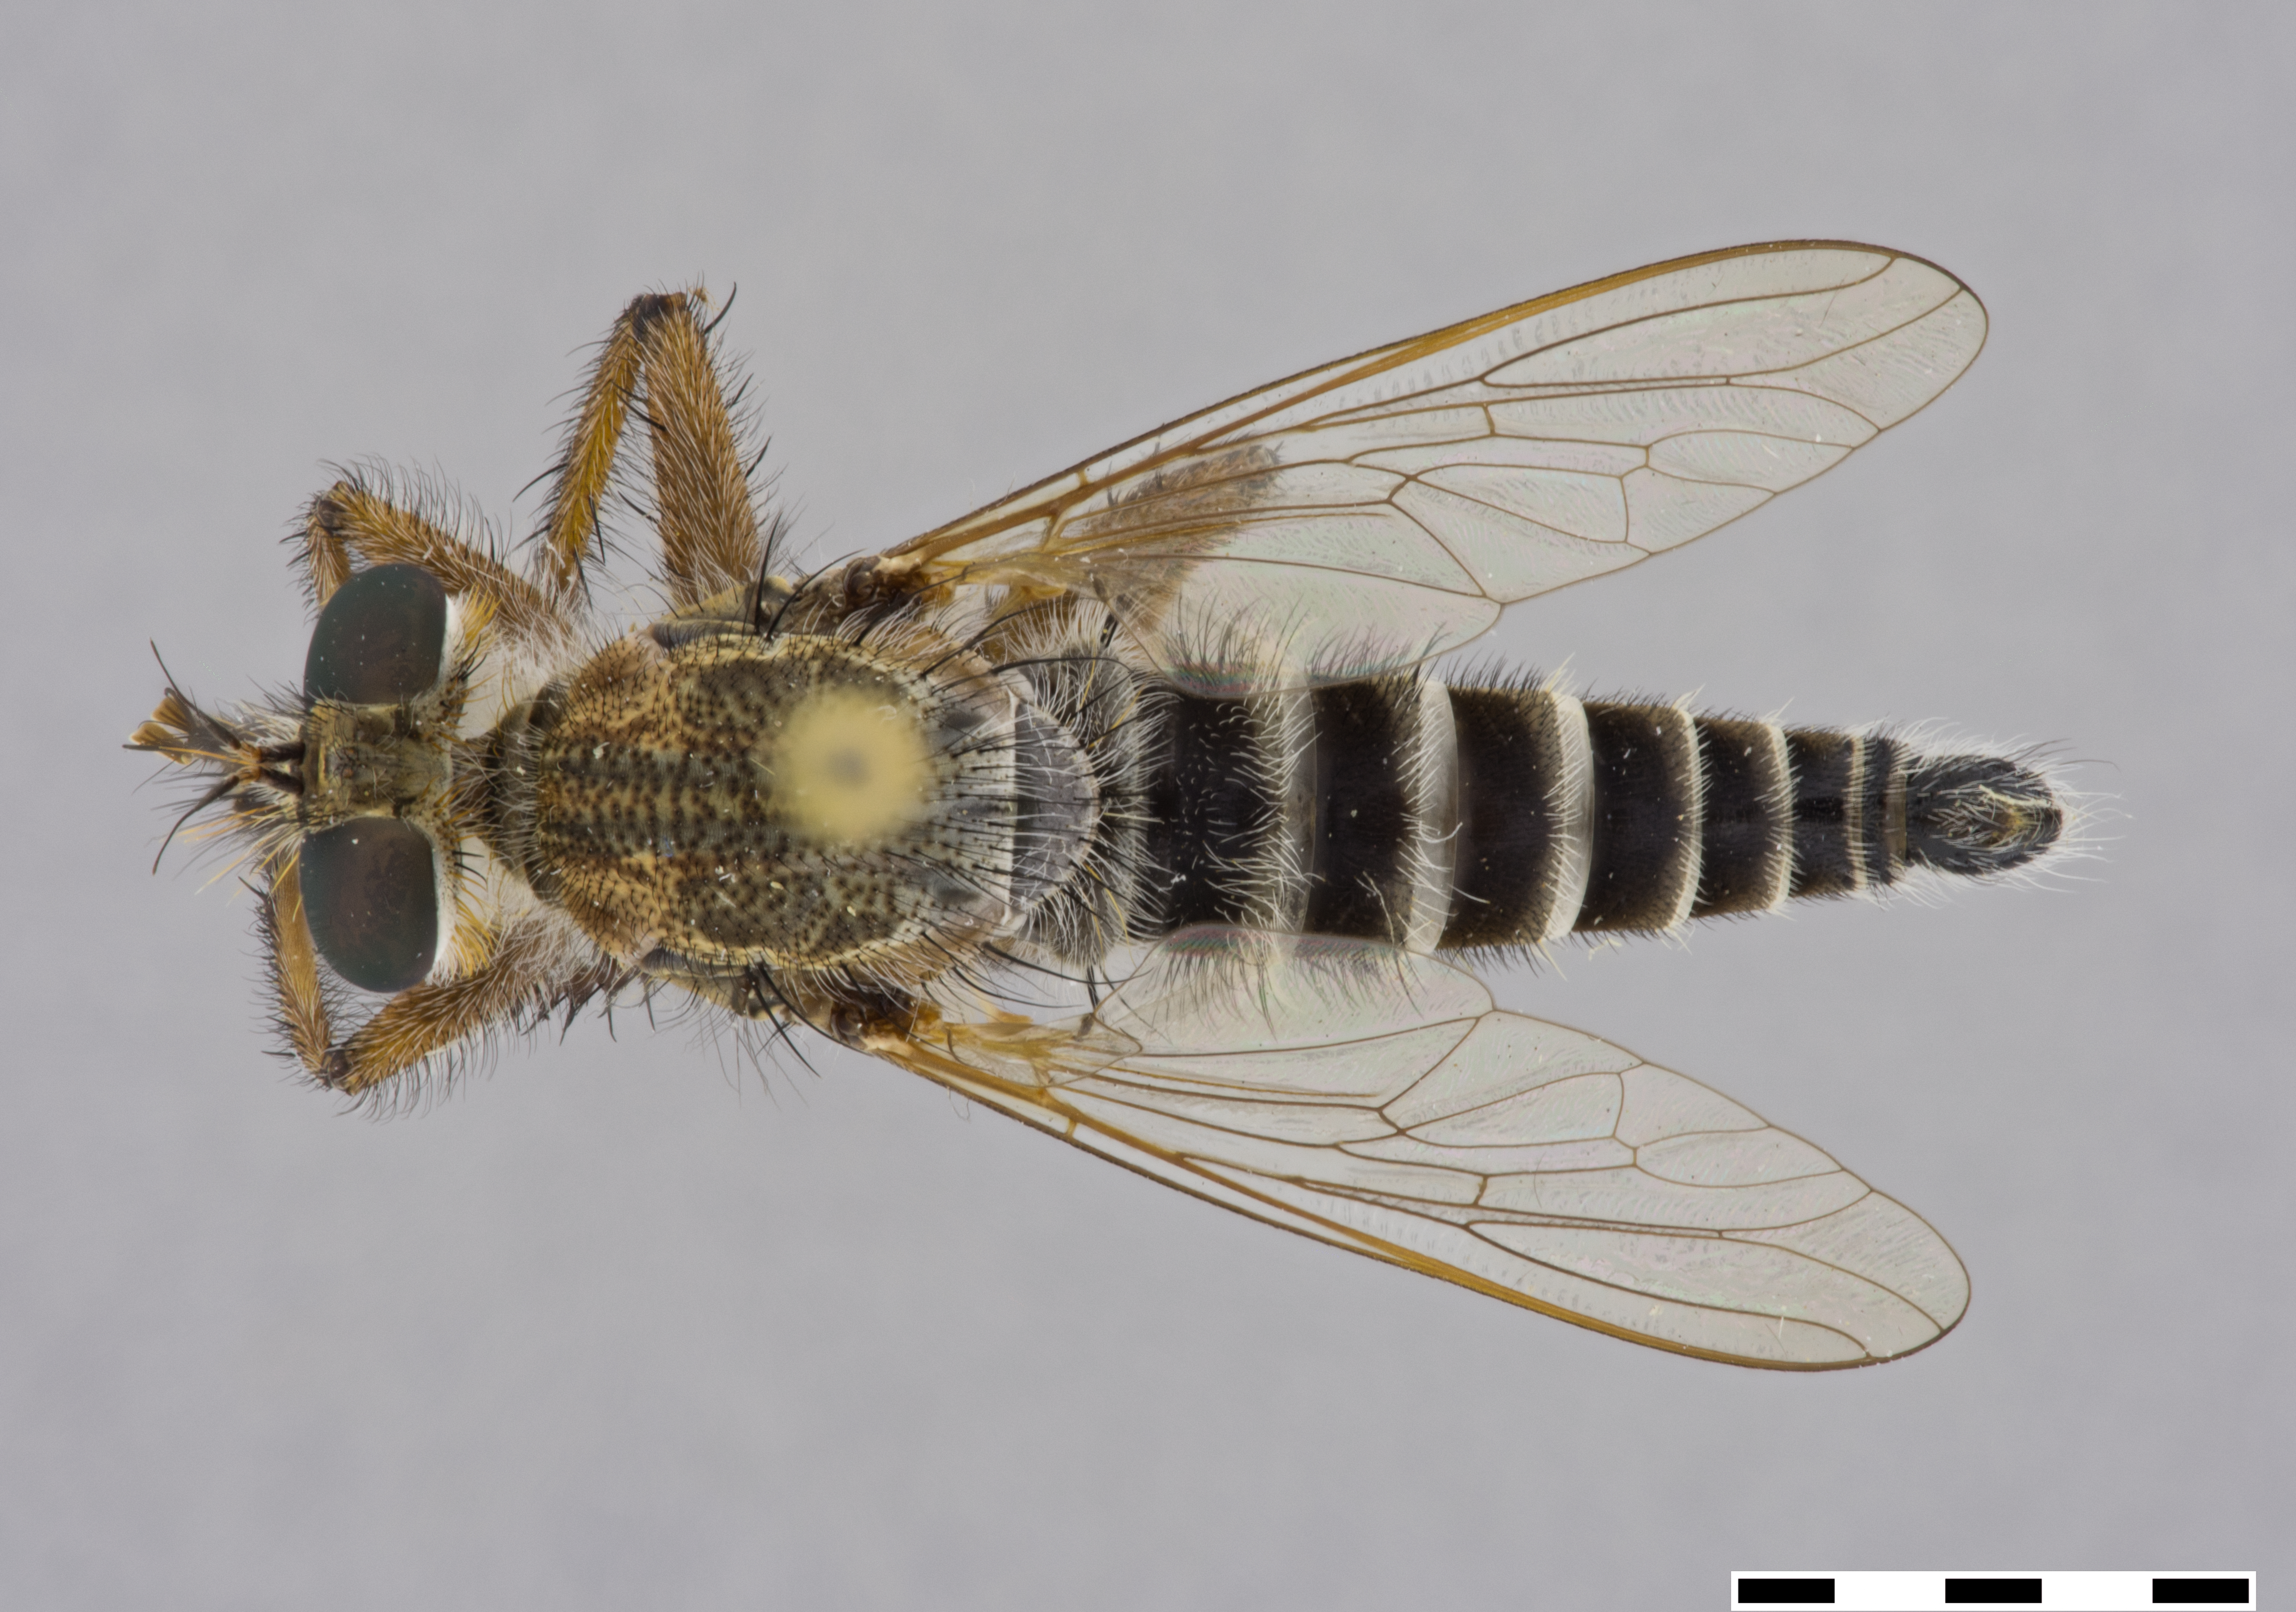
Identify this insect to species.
Promachus amastrus
